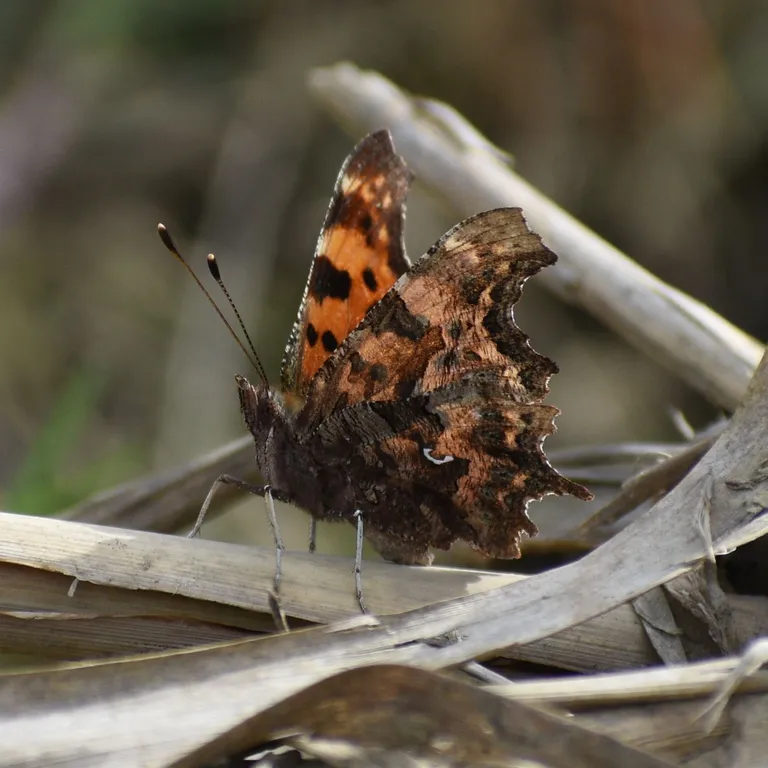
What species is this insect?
Polygonia c-album
